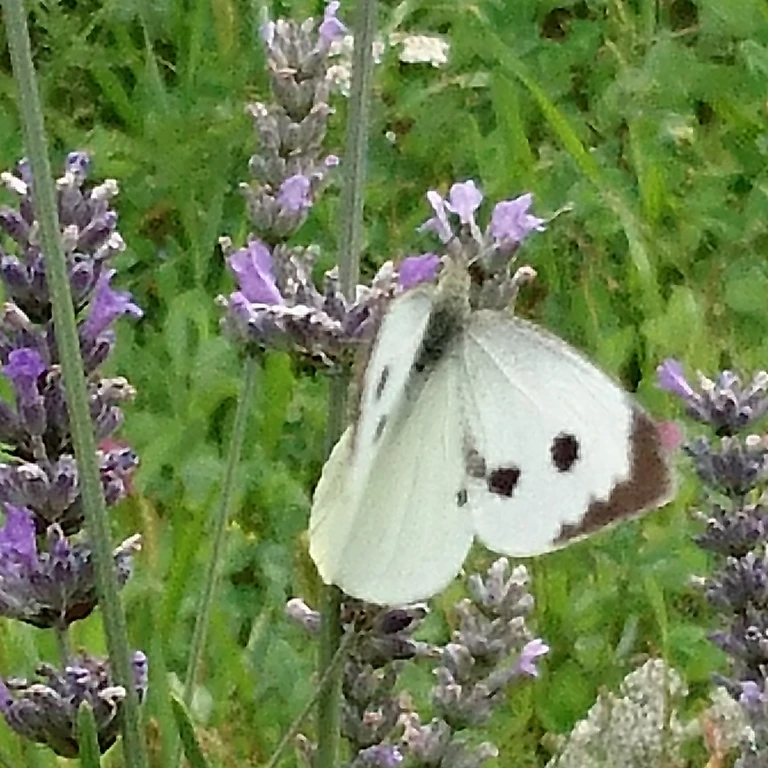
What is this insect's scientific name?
Pieris brassicae
